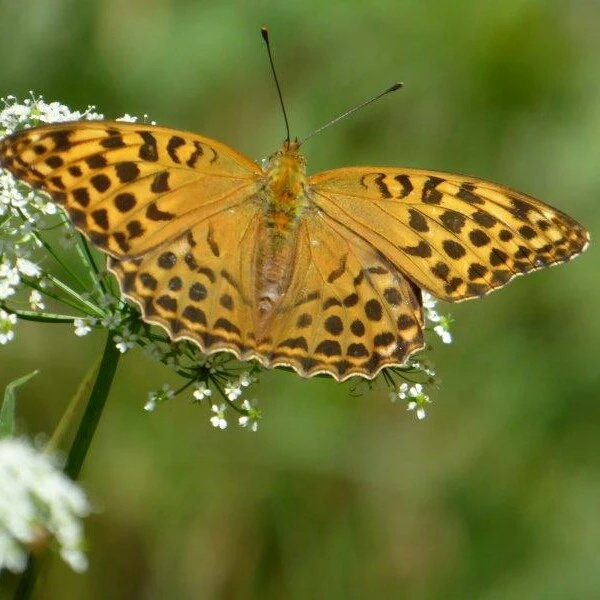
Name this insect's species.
Argynnis paphia
